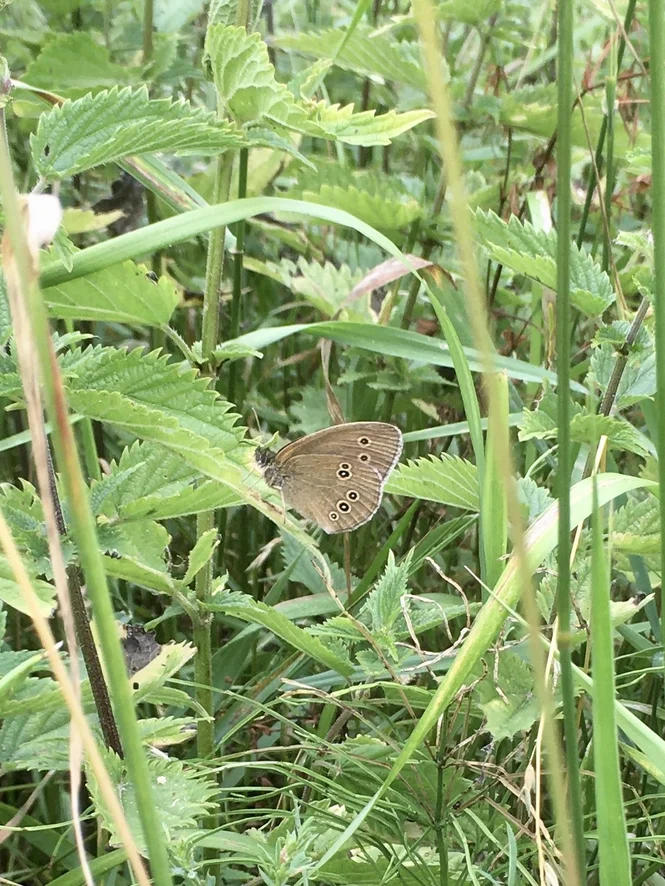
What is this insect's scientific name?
Aphantopus hyperantus
